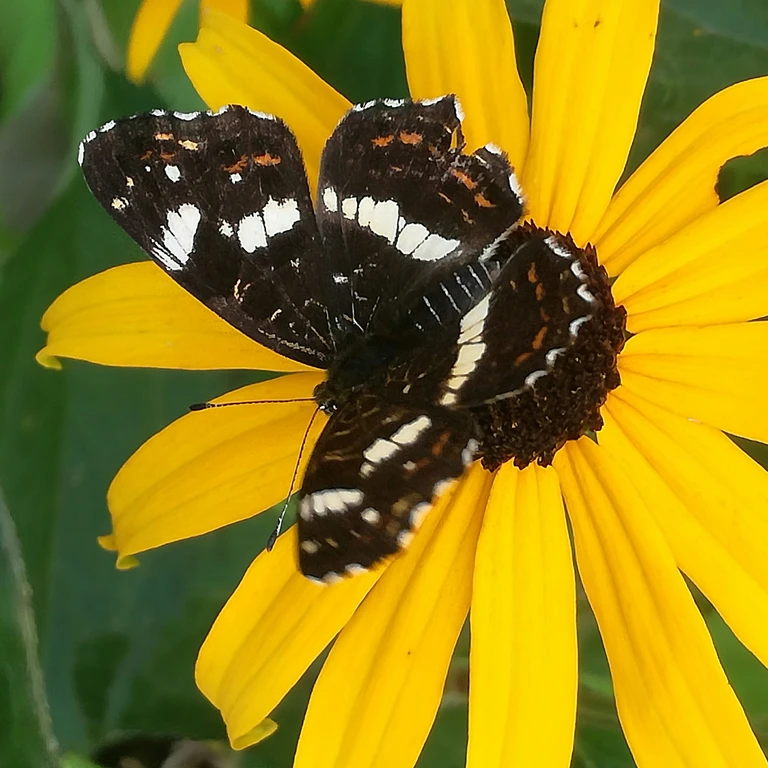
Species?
Araschnia levana
